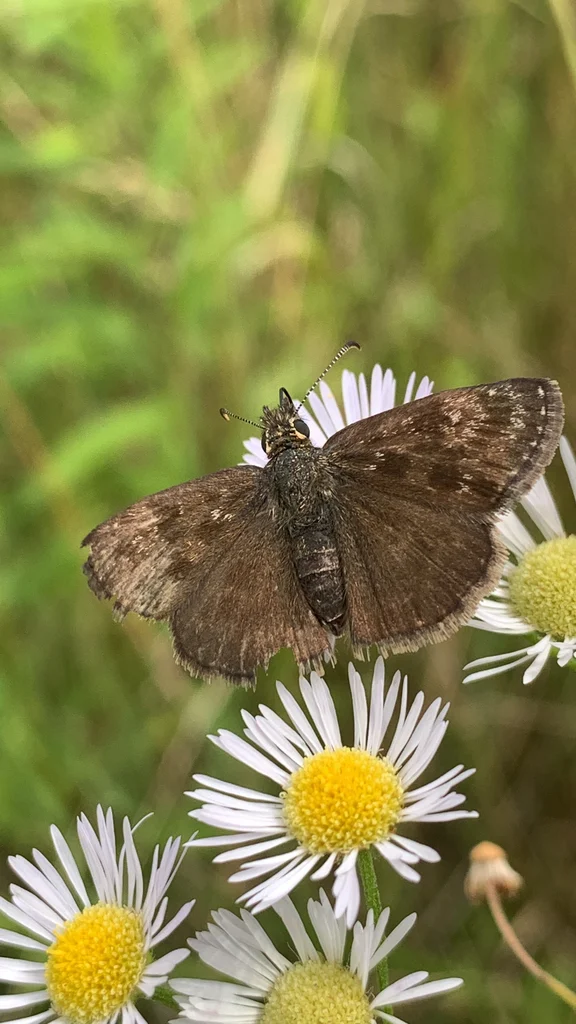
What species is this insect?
Erynnis tages
